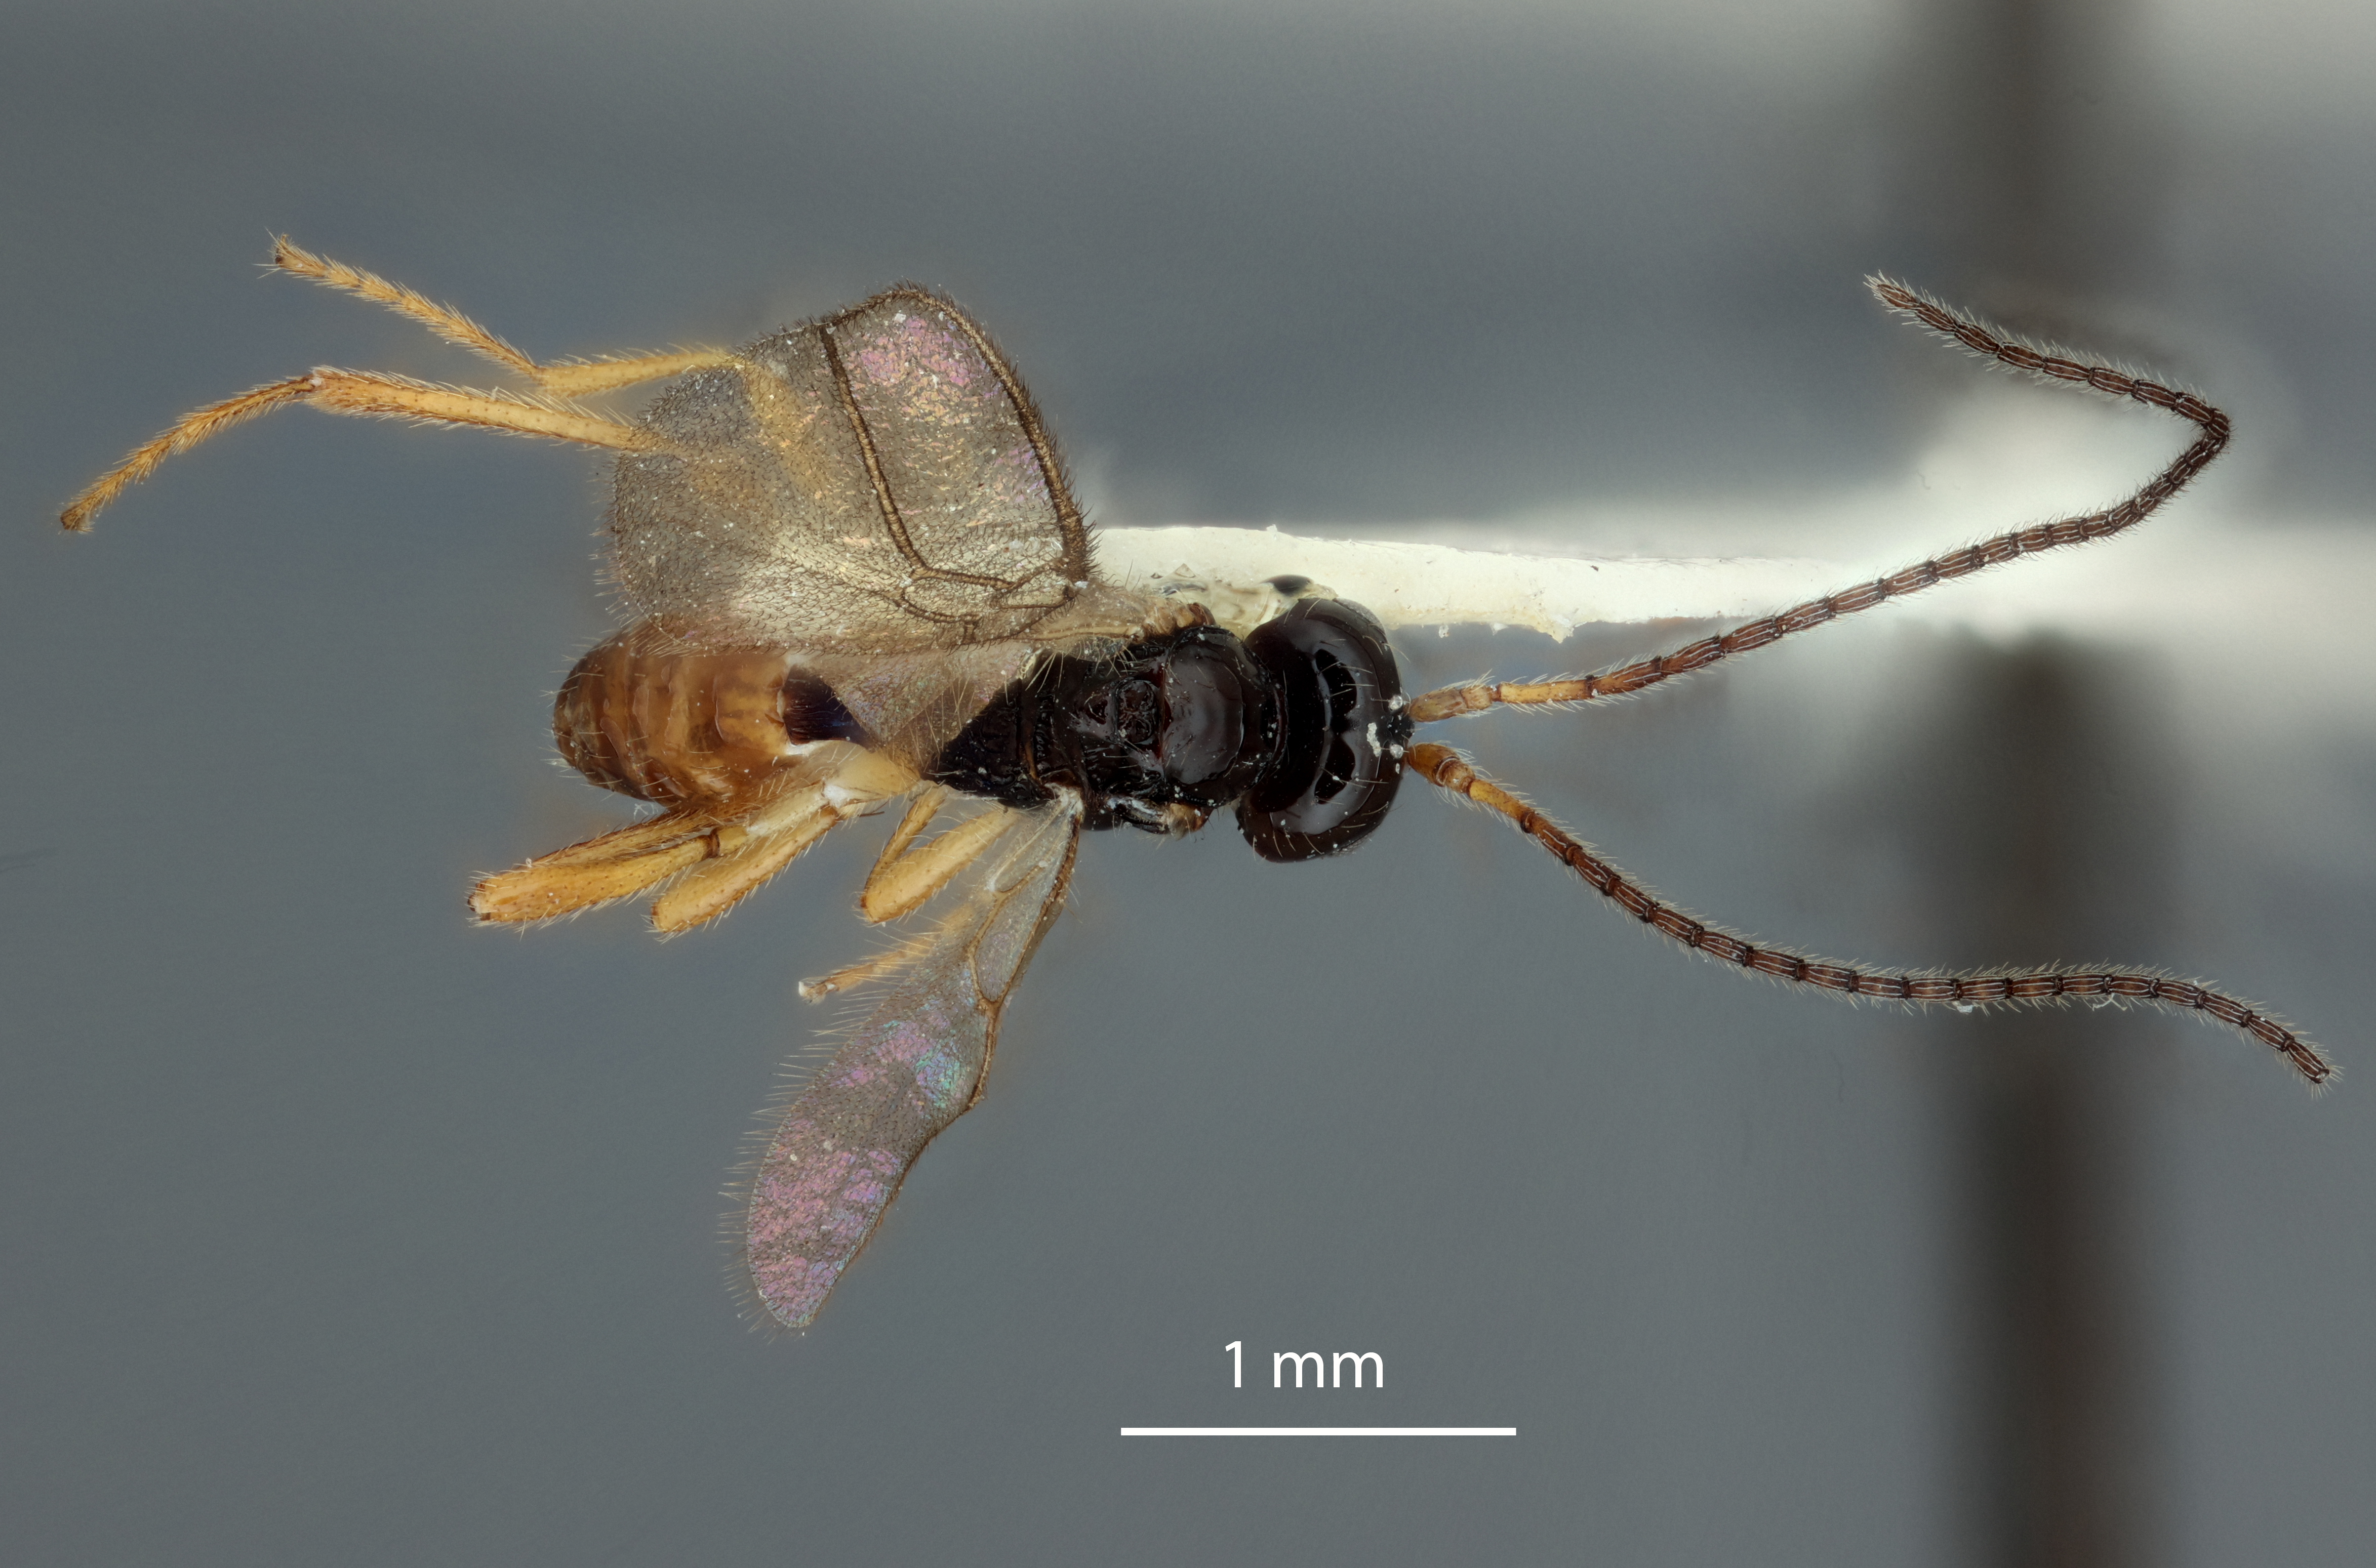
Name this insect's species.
Aspilota acutistigma
